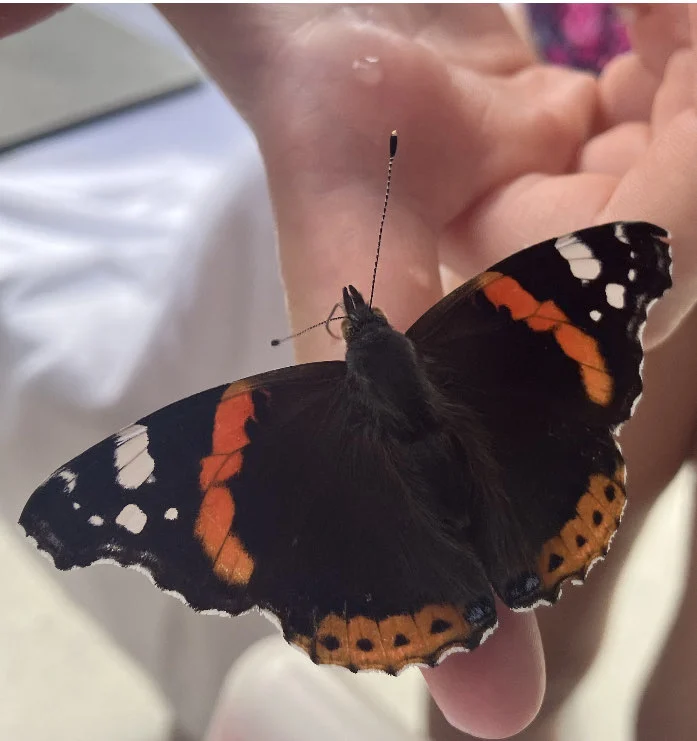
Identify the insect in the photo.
Vanessa atalanta
